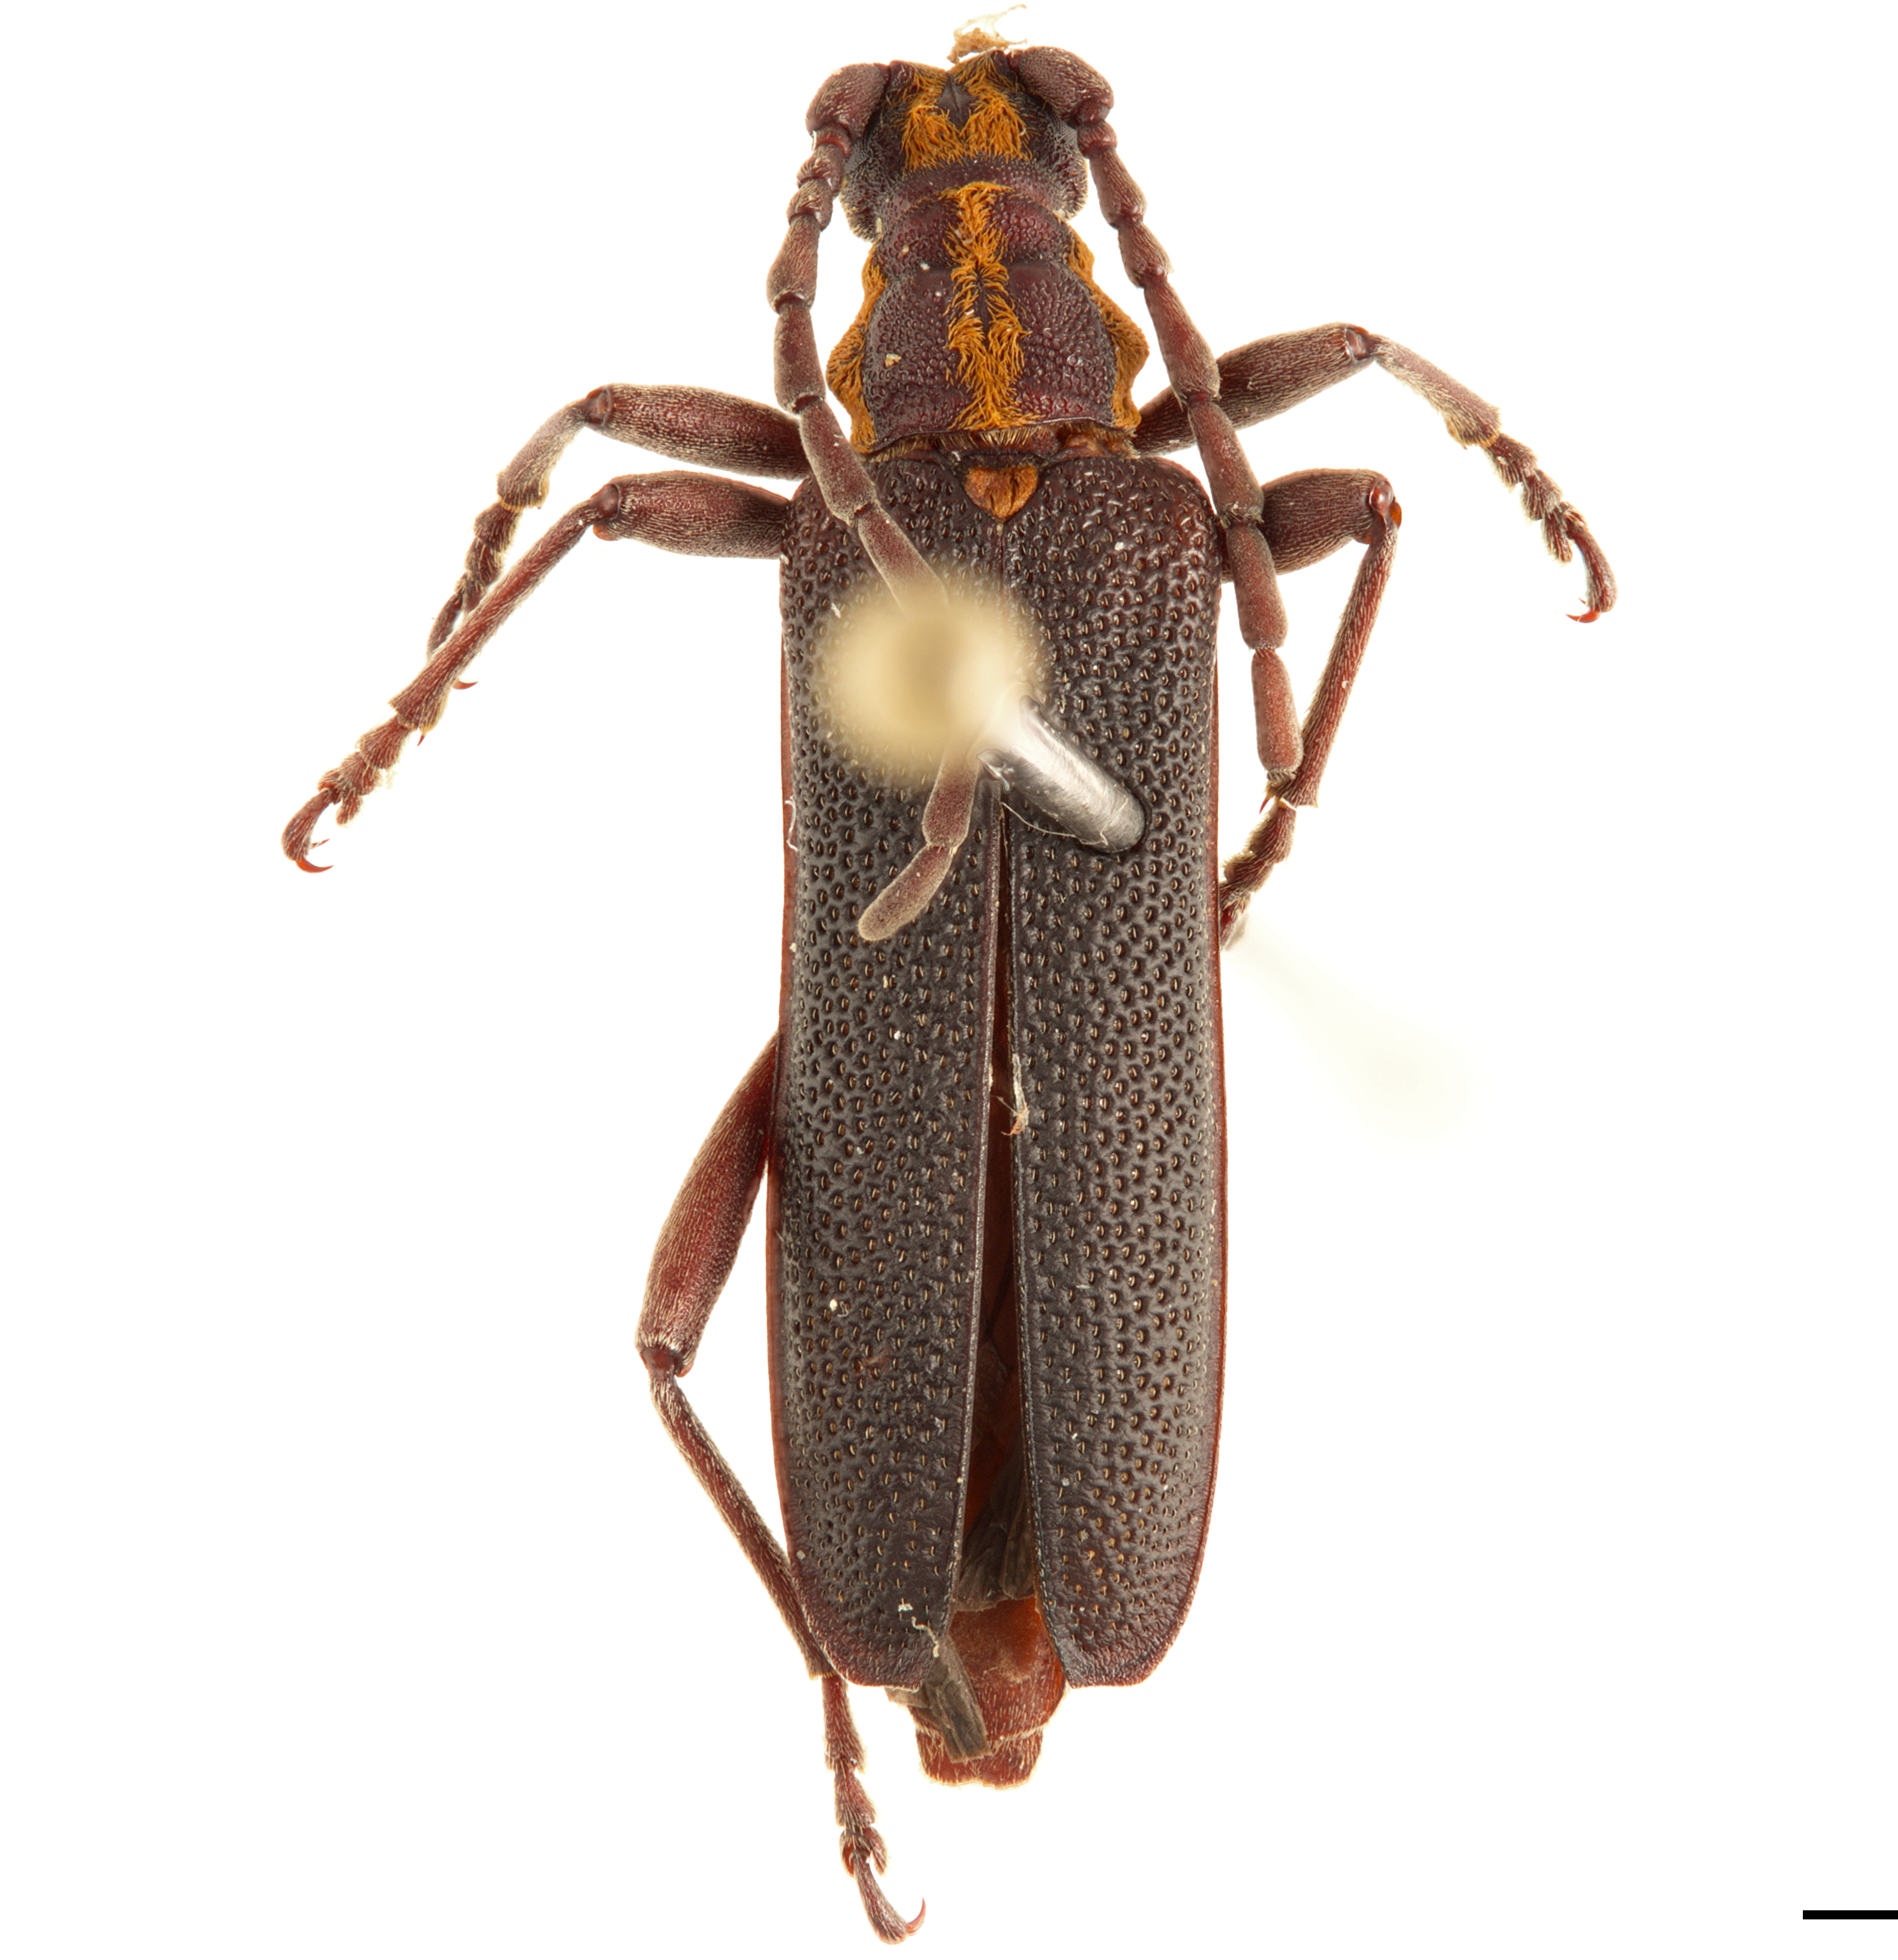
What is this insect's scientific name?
Enoploderes vitticollis
